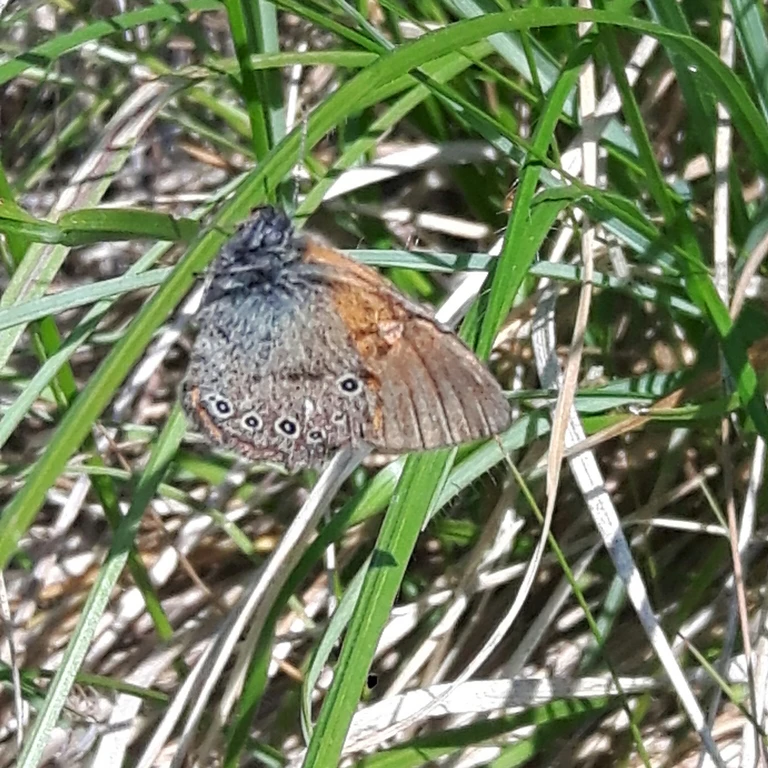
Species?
Coenonympha glycerion (also Coenonympha iphis)
